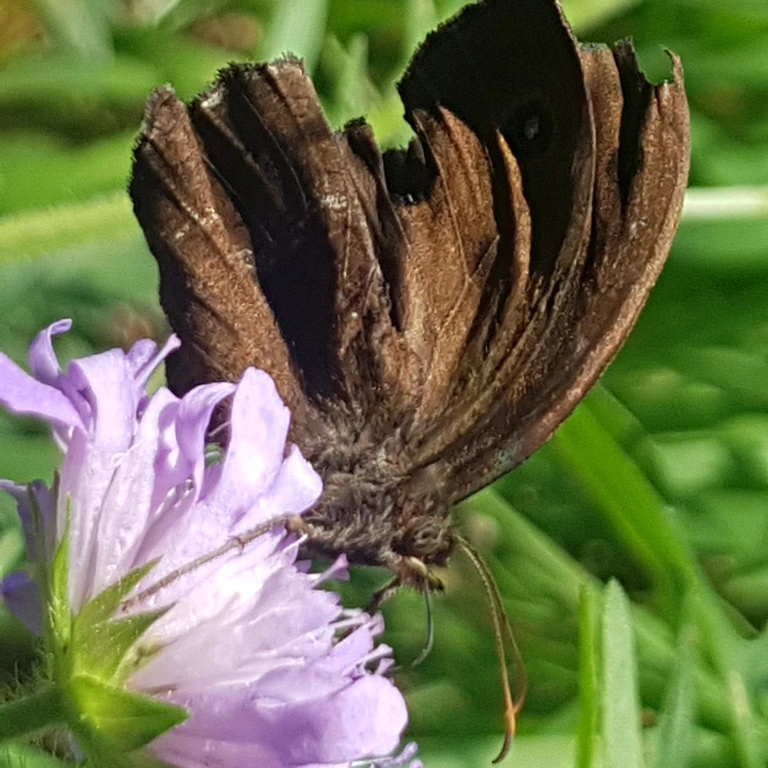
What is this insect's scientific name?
Minois dryas
